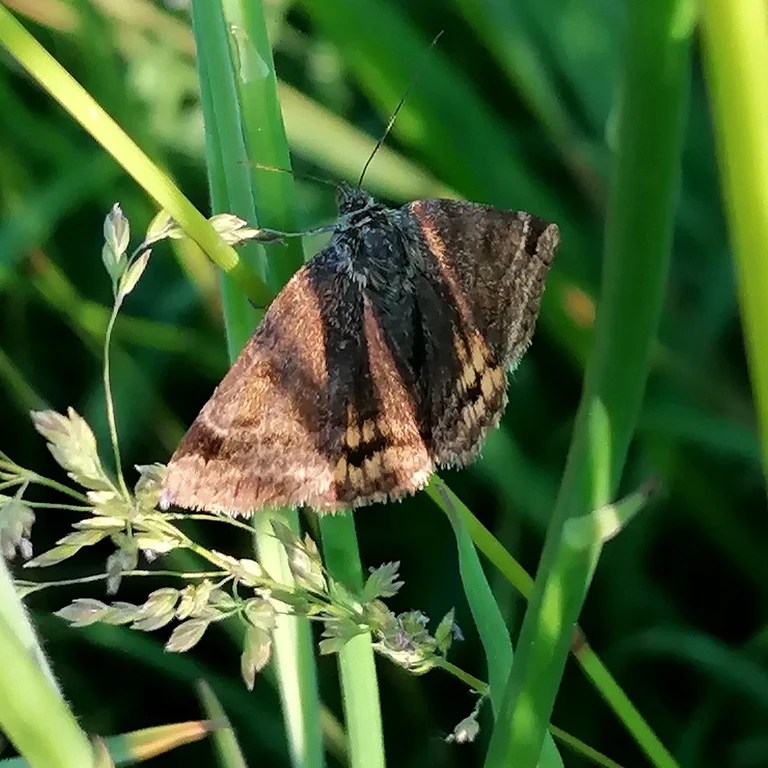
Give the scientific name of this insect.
Euclidia glyphica
